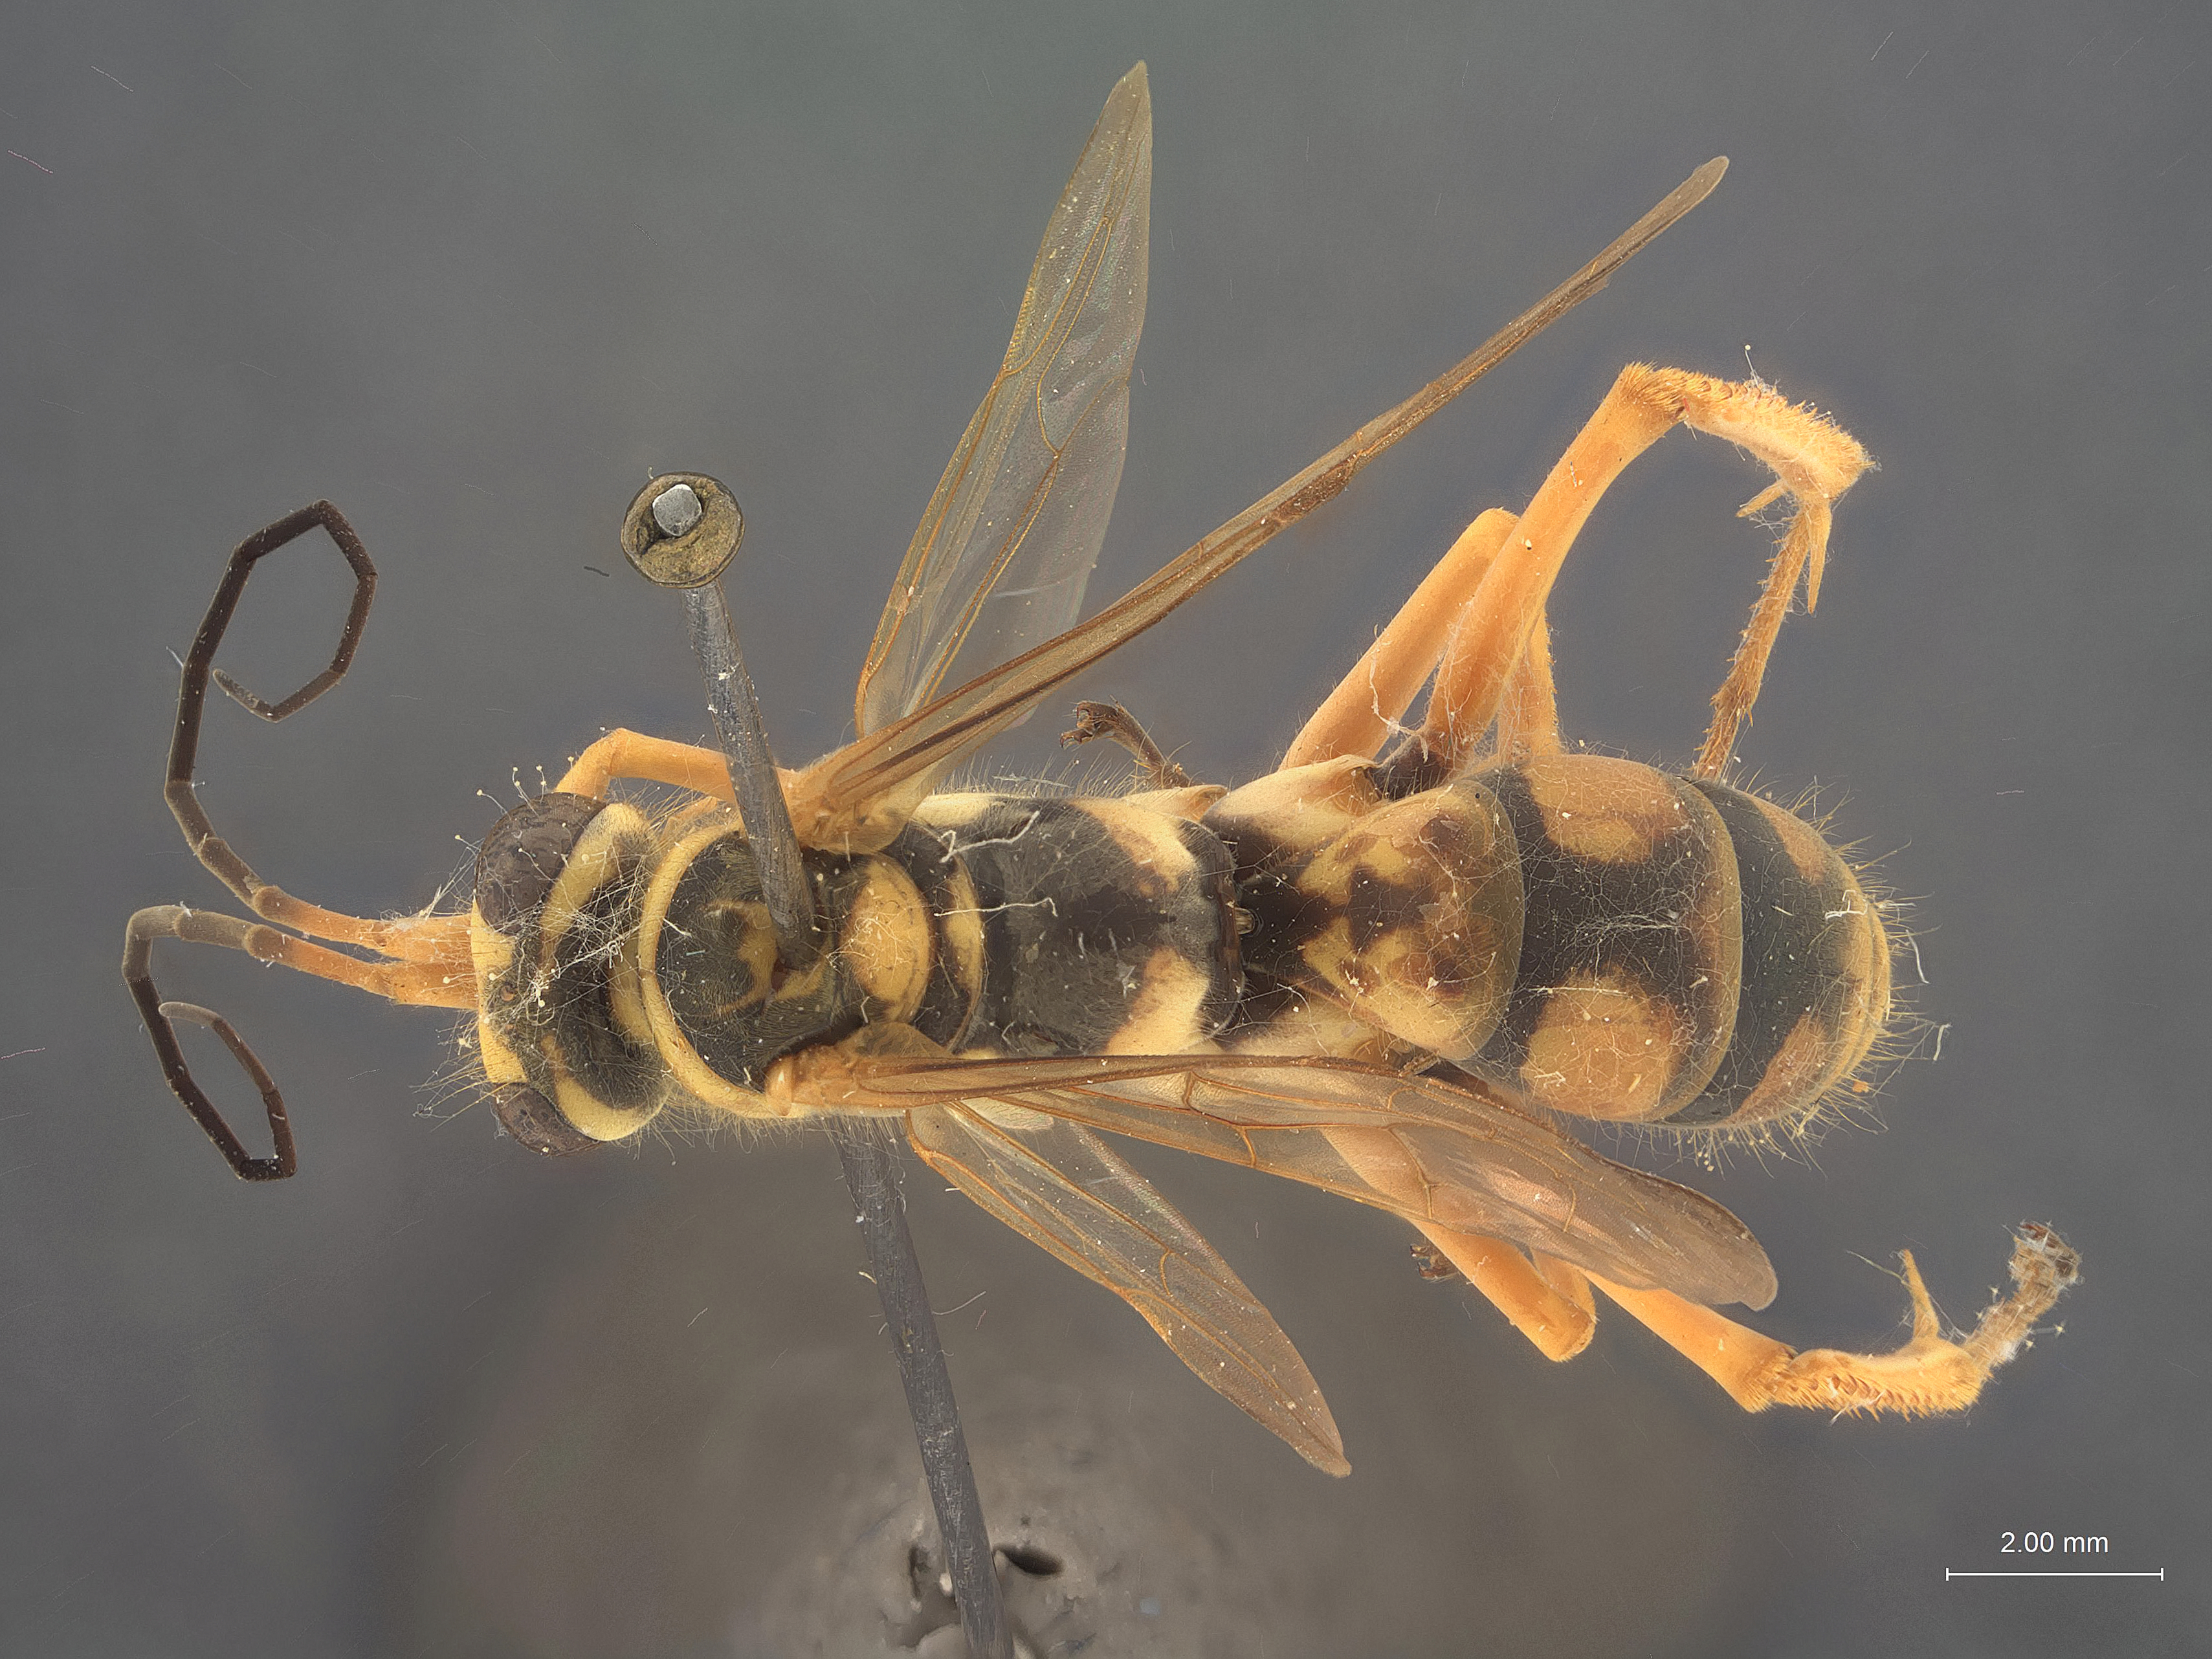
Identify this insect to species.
Priocnessus flavidus
